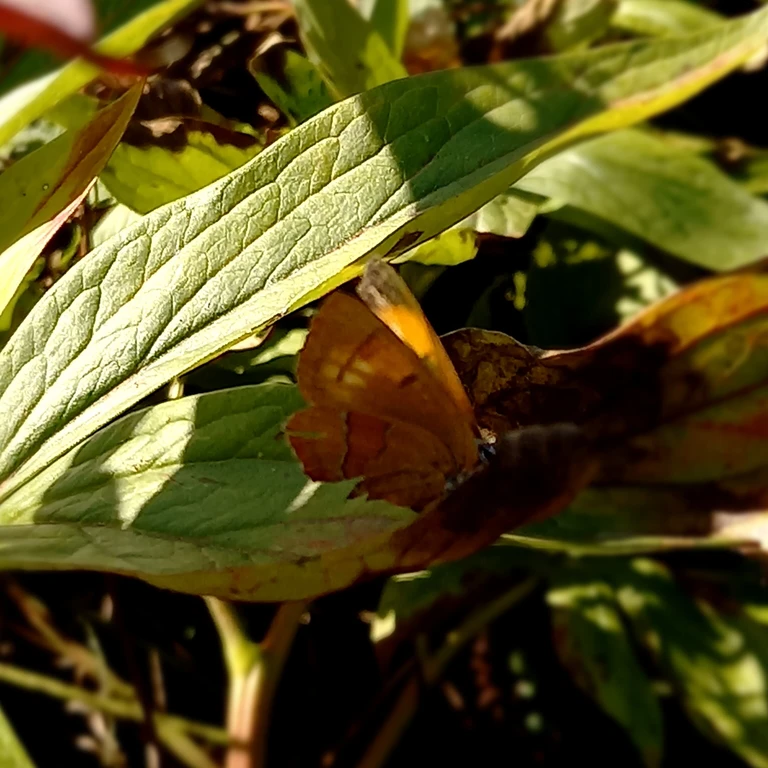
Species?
Thecla betulae
